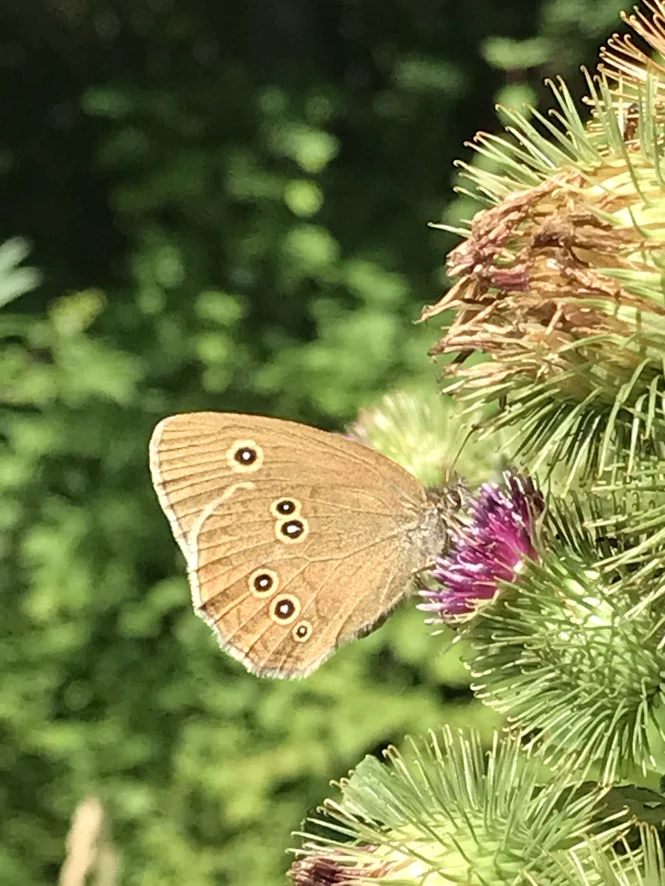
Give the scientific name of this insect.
Aphantopus hyperantus
